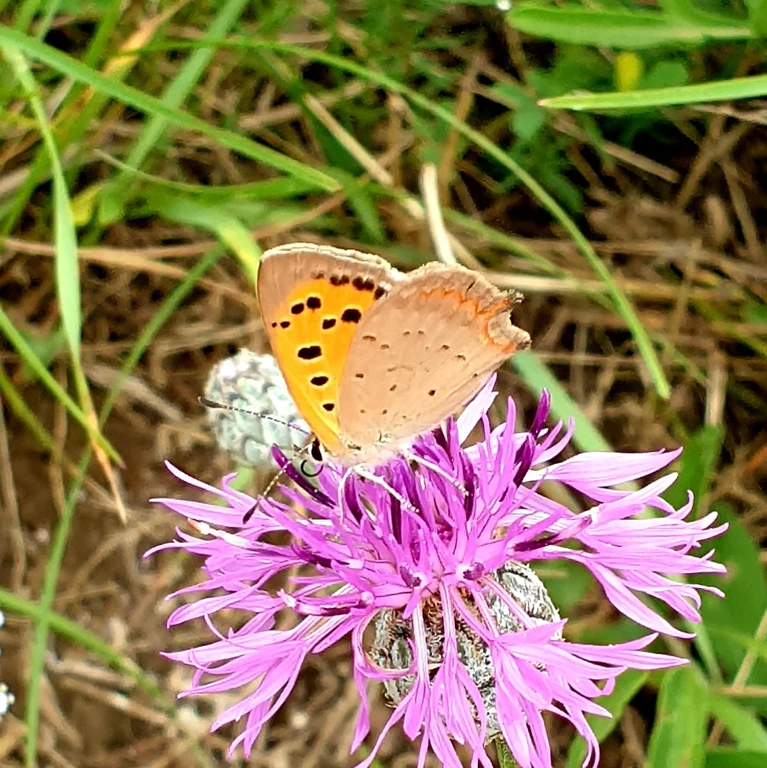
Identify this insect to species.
Lycaena phlaeas
